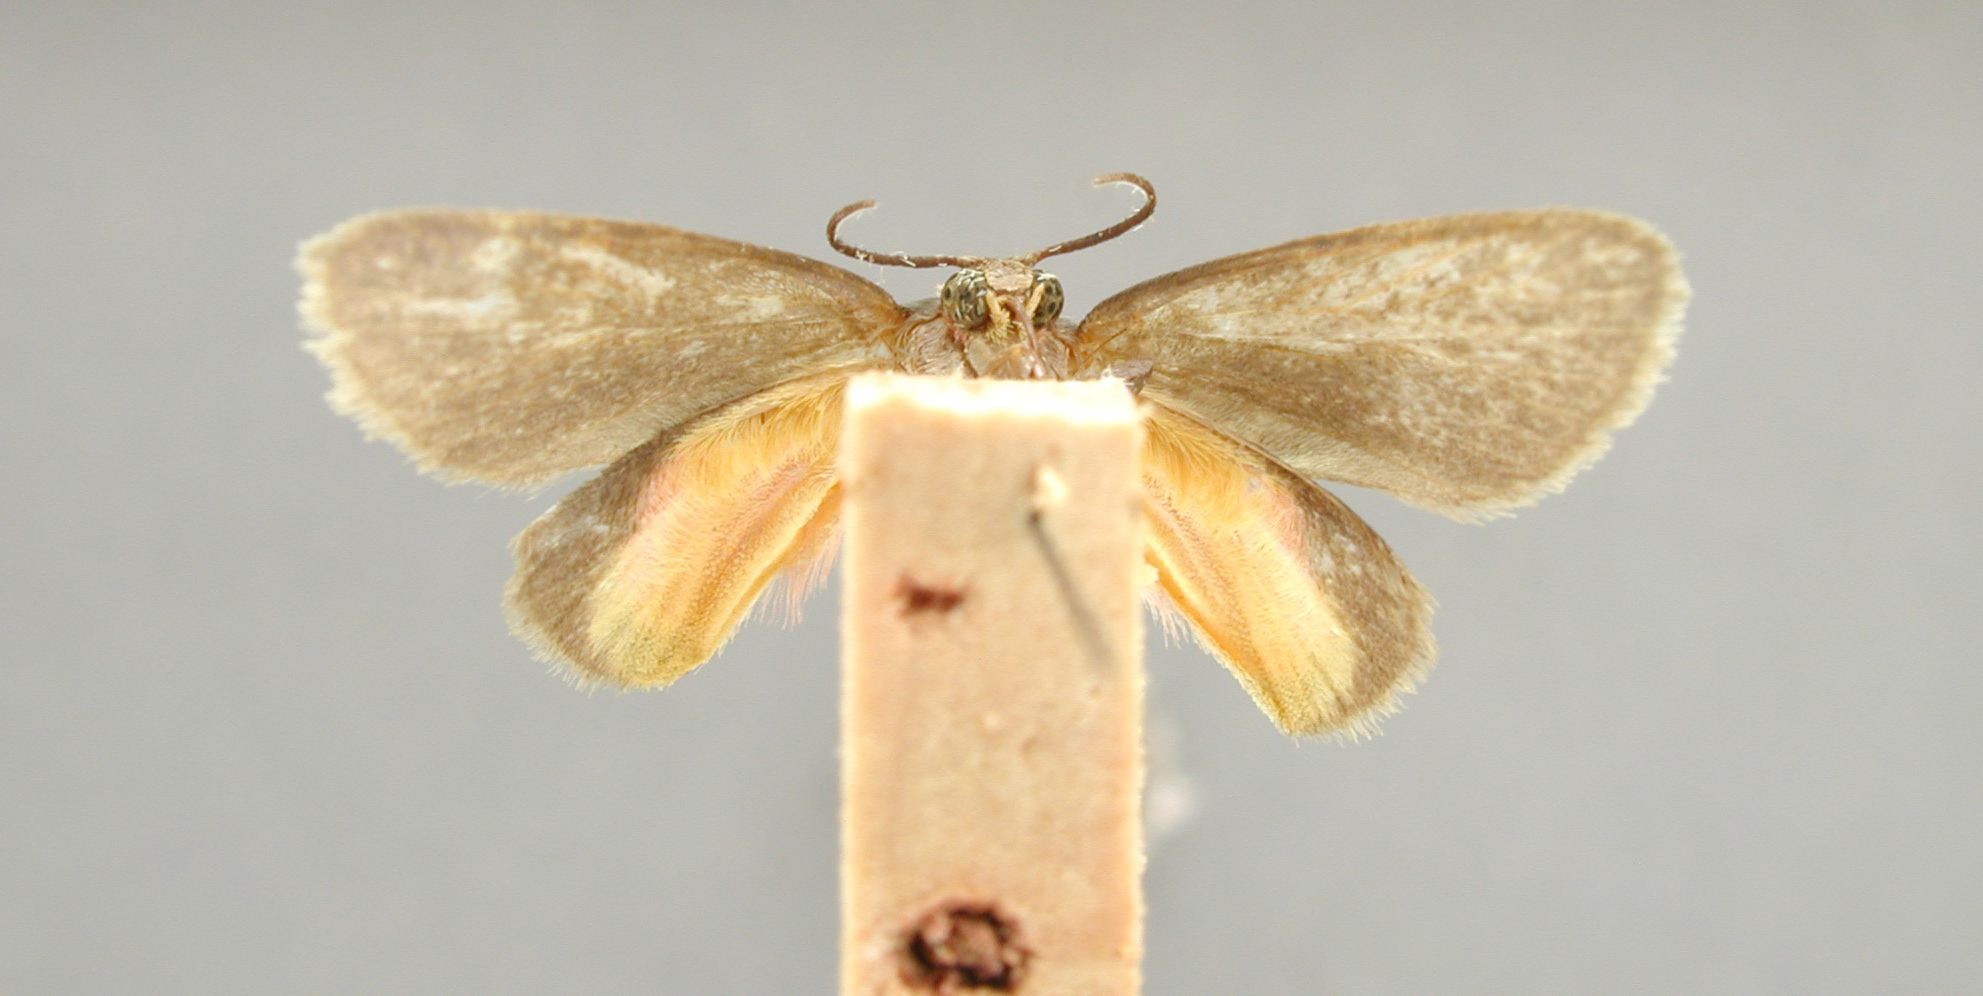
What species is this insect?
Palaeozana mida
